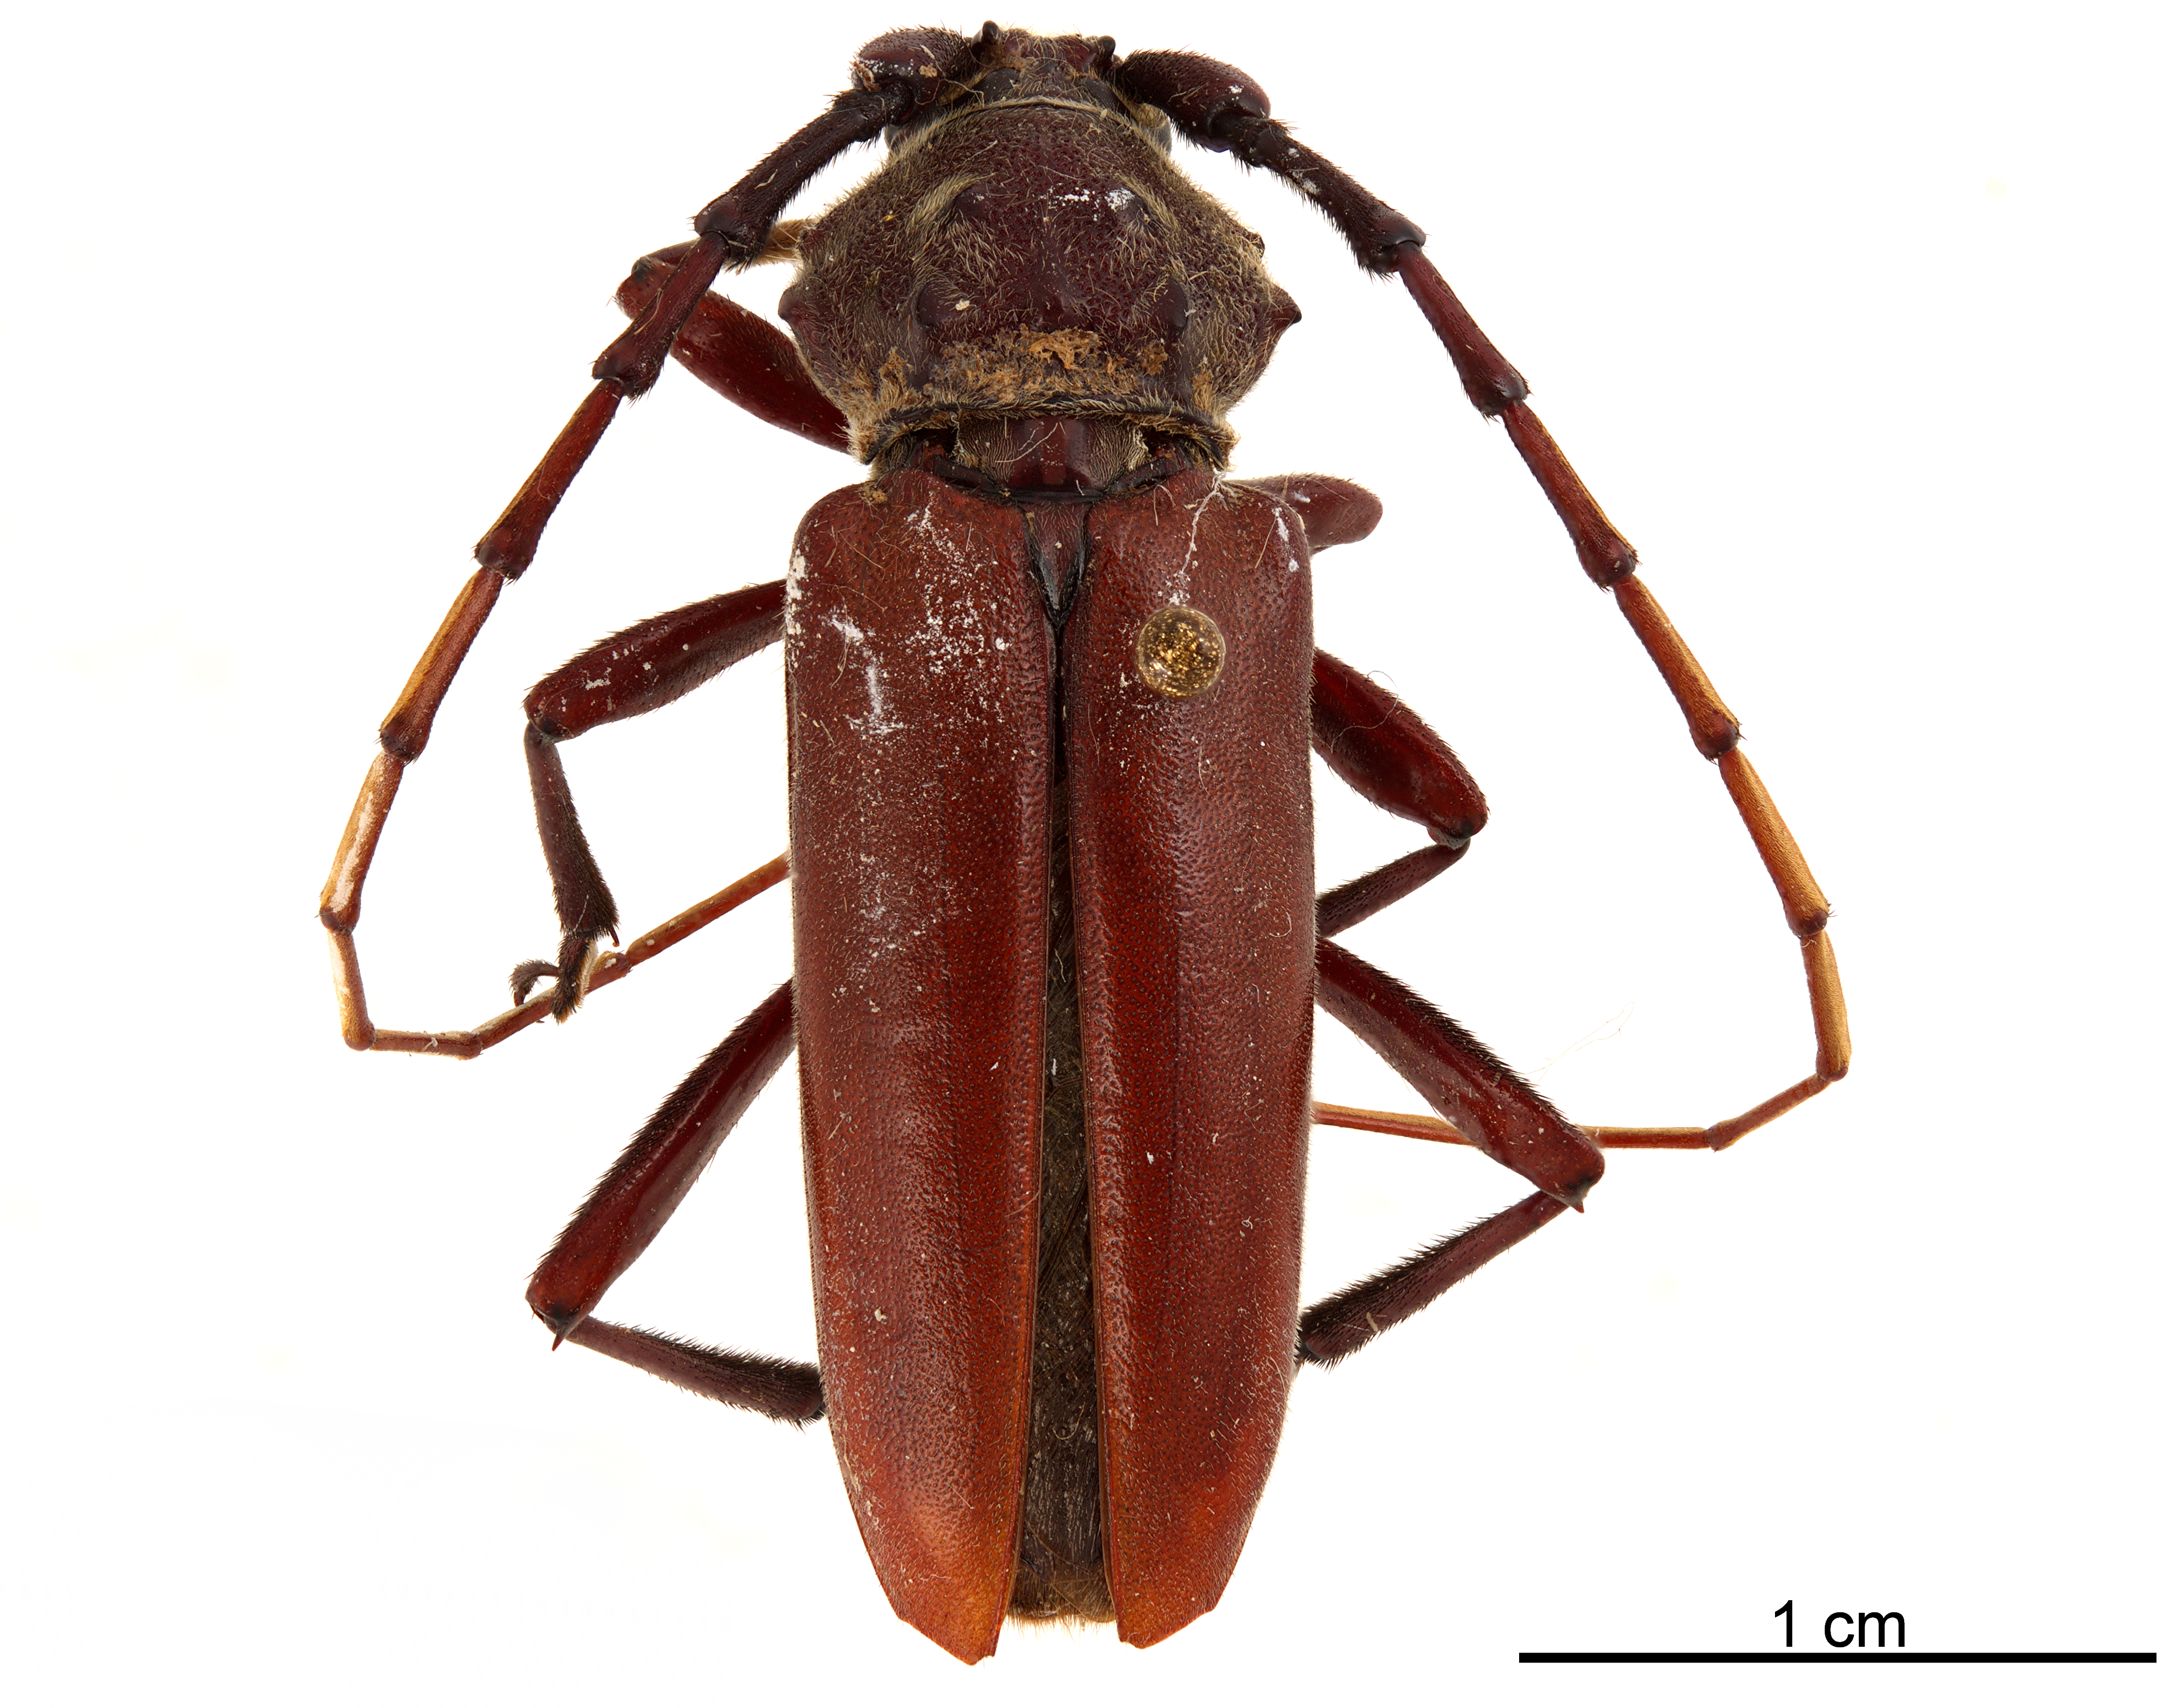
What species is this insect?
Aegoidus peruianus
